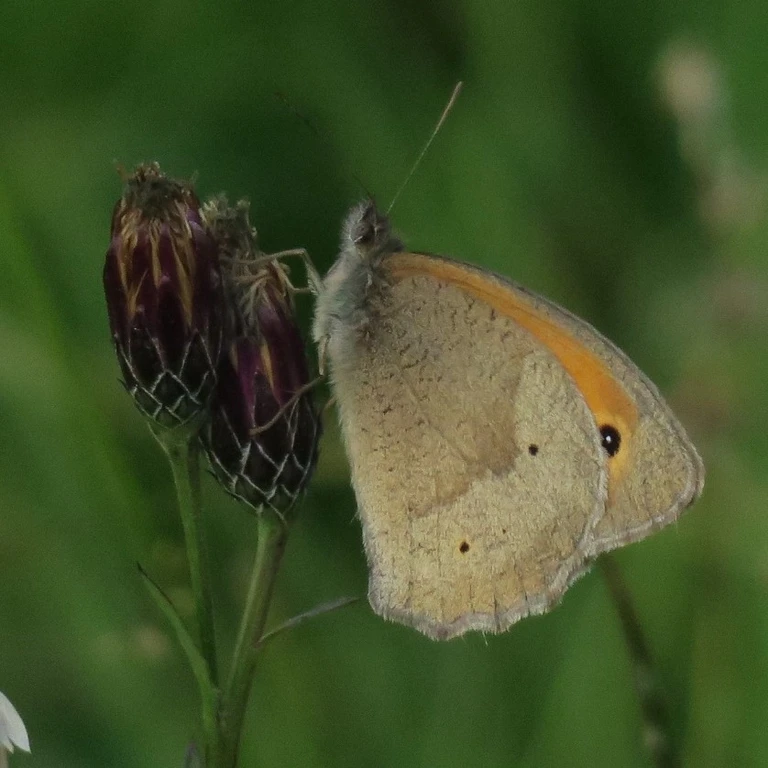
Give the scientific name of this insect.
Maniola jurtina
